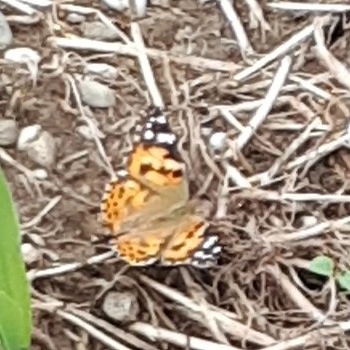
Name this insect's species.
Vanessa cardui
